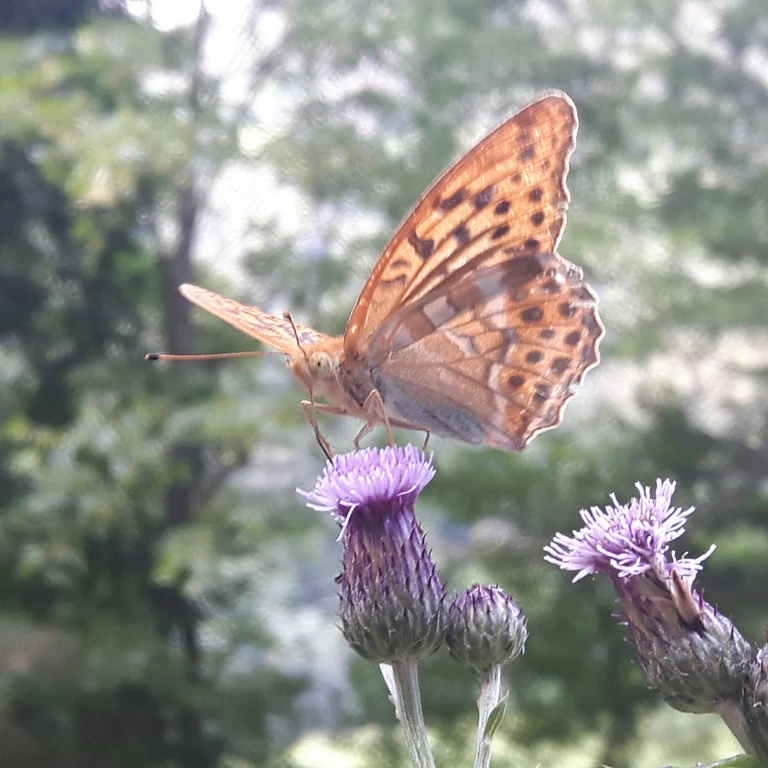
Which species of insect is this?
Argynnis paphia
